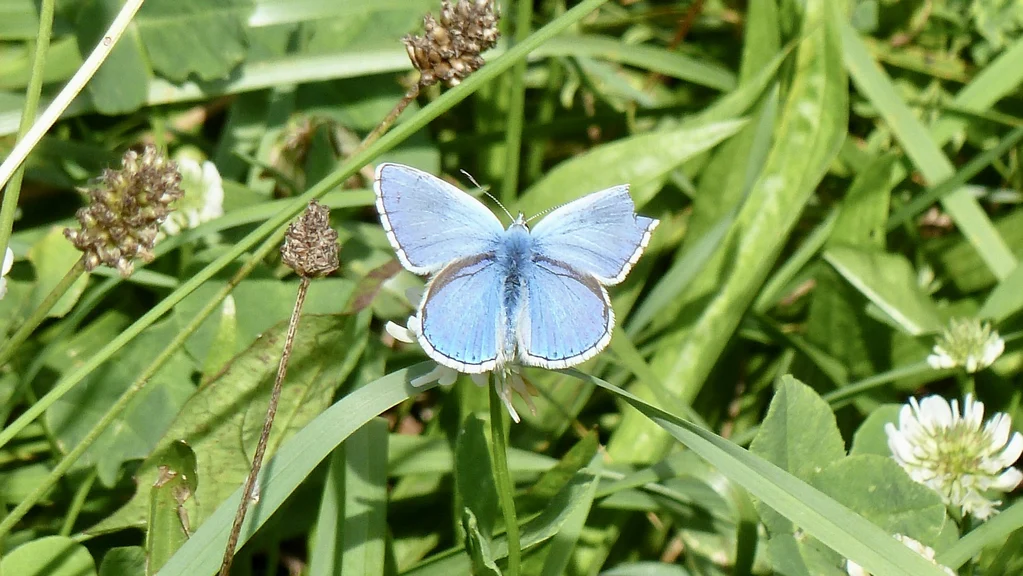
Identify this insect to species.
Lysandra bellargus
